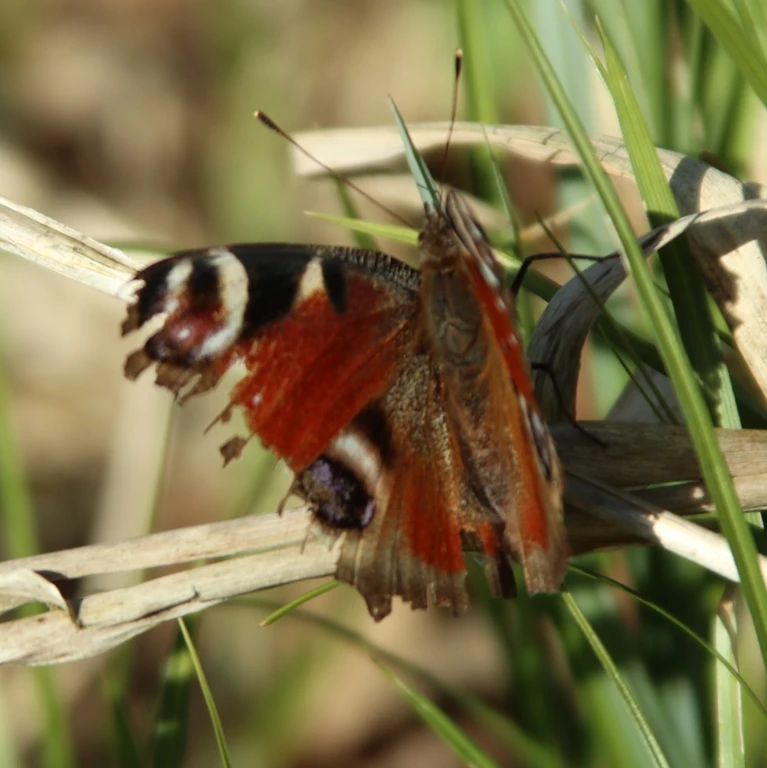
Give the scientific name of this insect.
Aglais io
